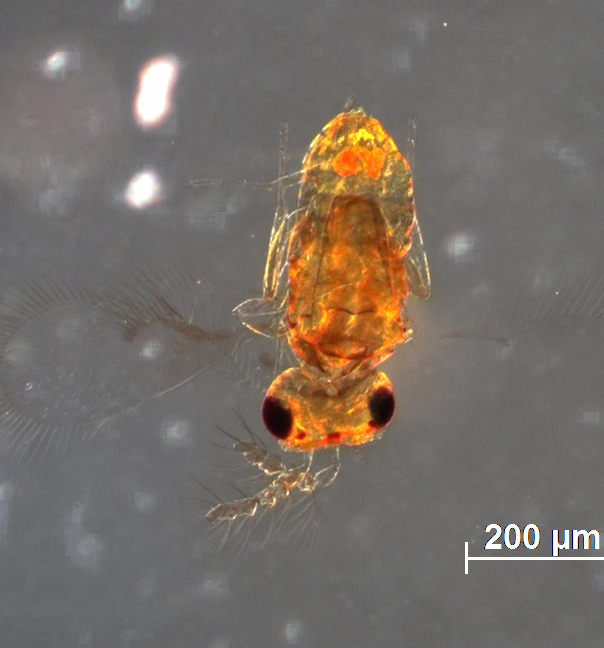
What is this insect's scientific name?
Trichogrammatoidea lutea
